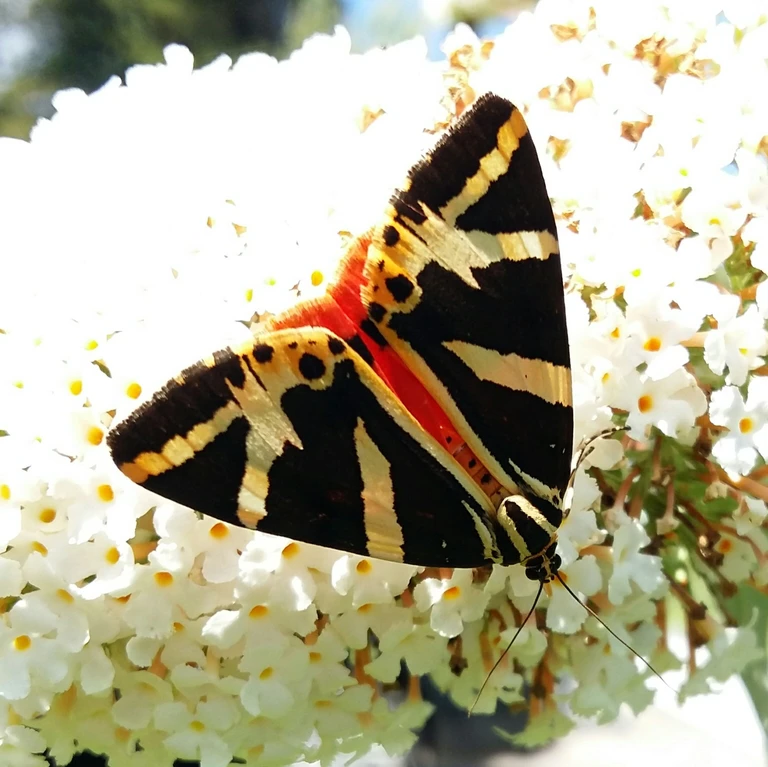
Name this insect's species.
Euplagia quadripunctaria
